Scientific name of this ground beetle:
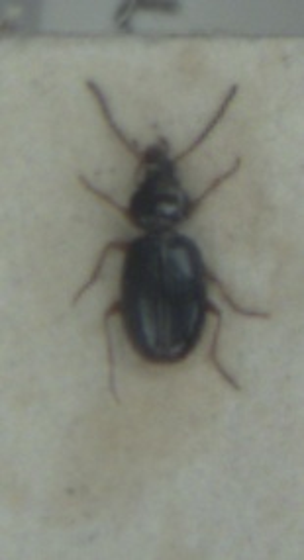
Bembidion gilvipes
